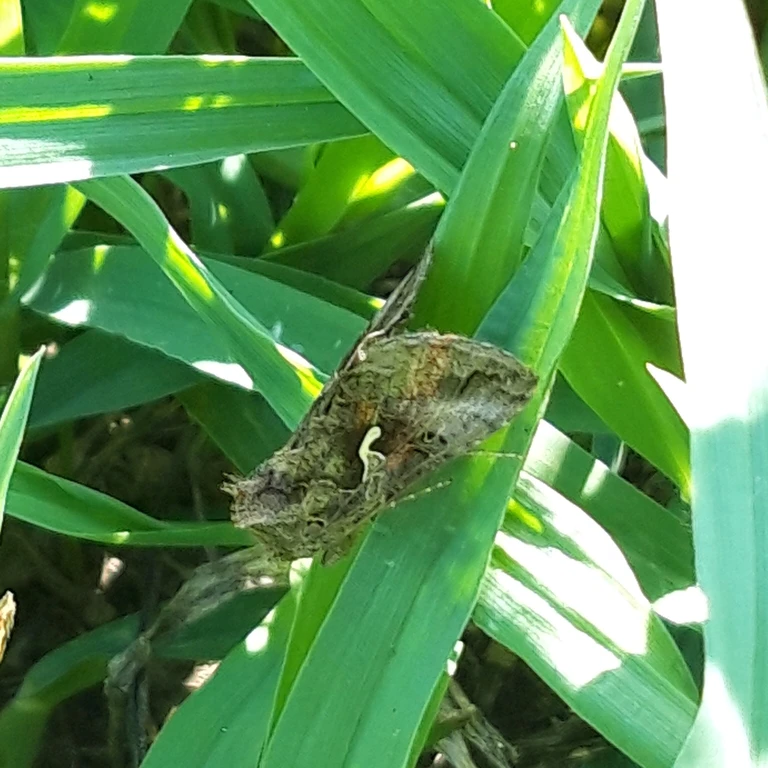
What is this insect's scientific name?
Autographa gamma
